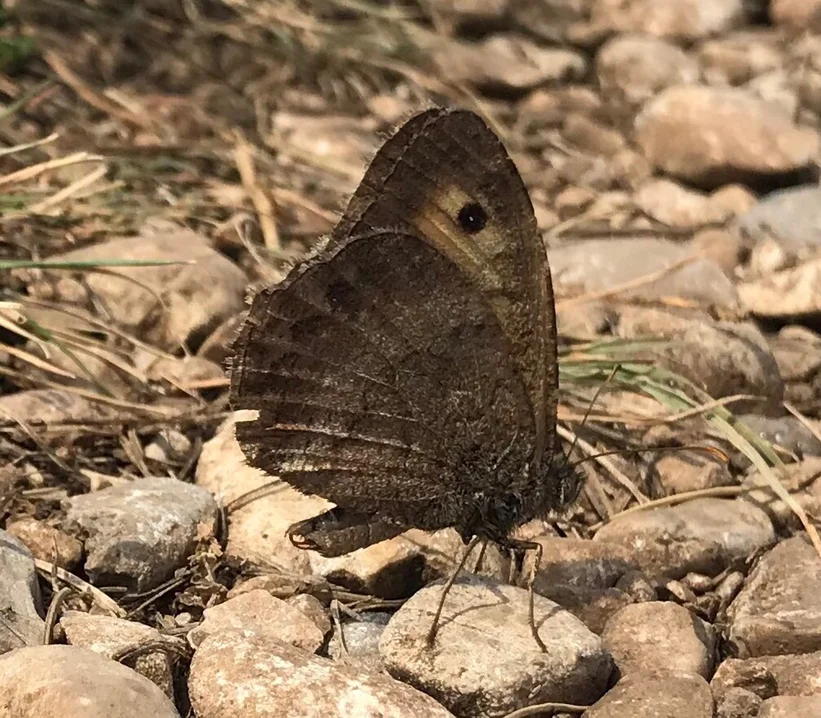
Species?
Arethusana arethusa
